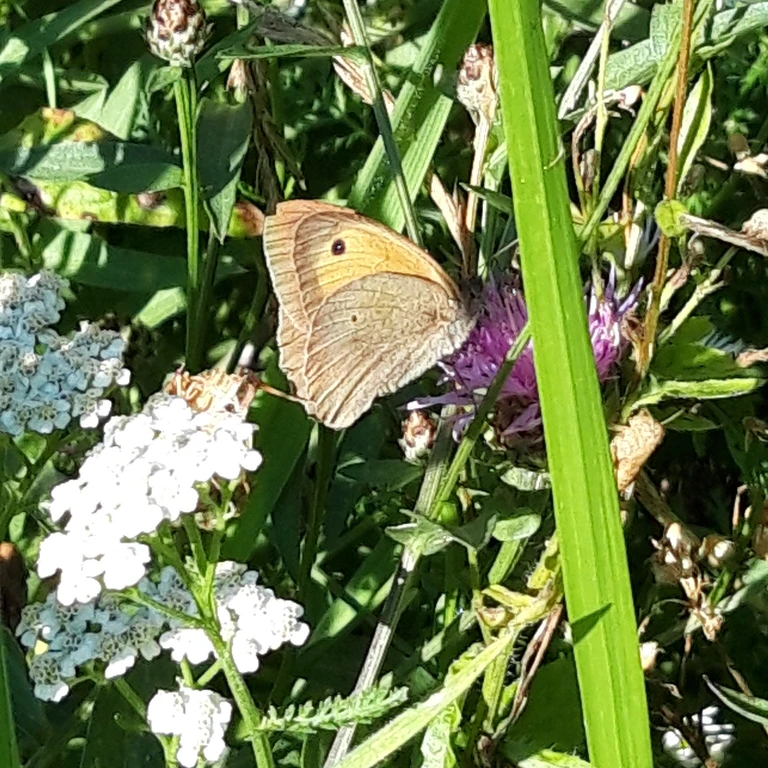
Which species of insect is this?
Maniola jurtina
